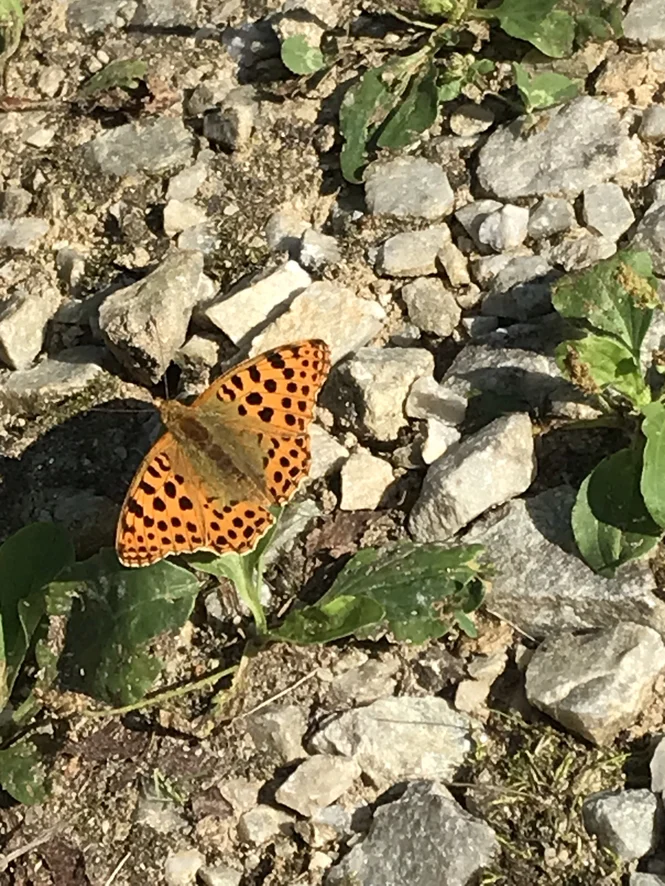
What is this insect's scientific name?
Issoria lathonia
